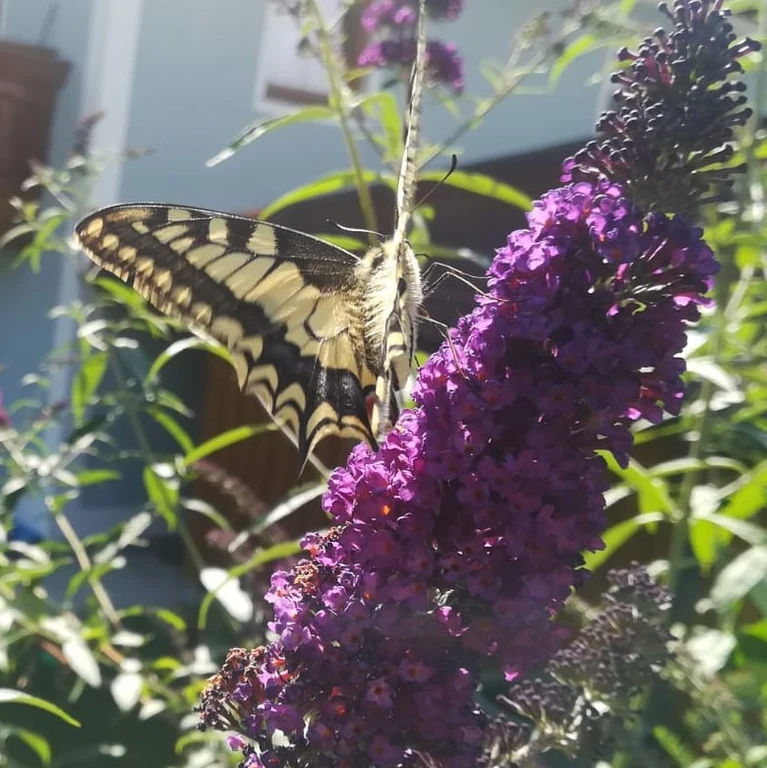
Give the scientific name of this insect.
Papilio machaon
